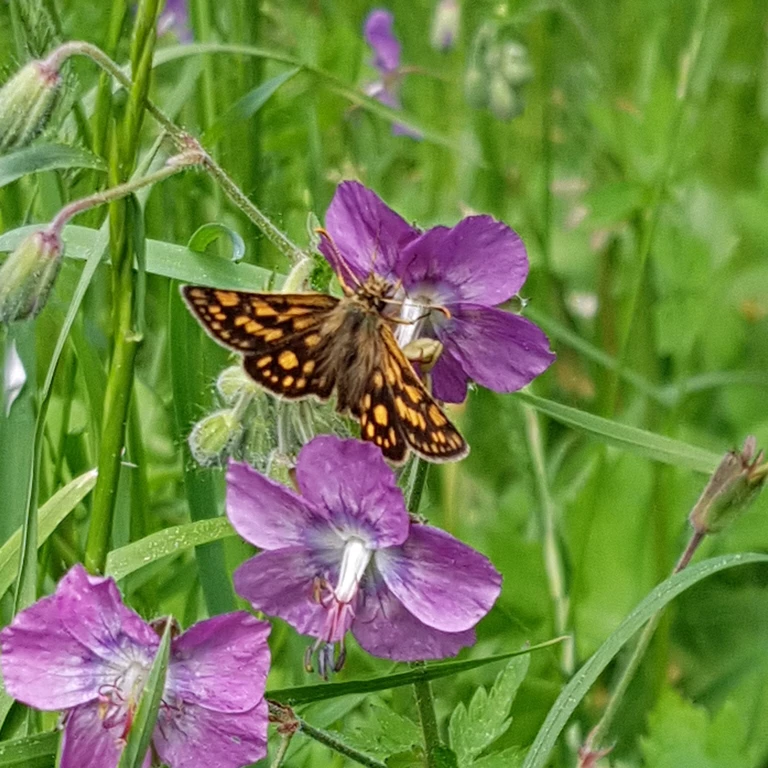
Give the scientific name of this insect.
Carterocephalus palaemon
